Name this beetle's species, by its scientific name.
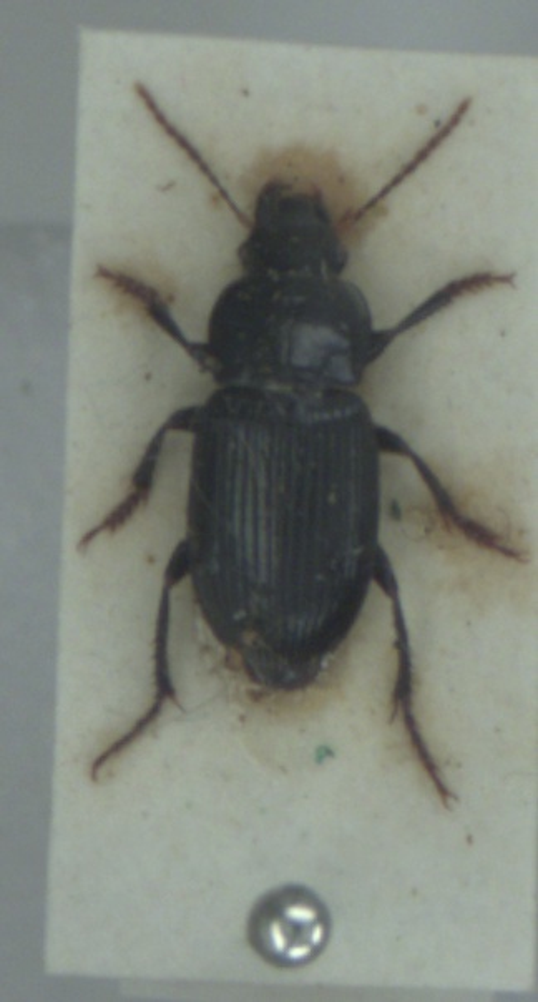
Harpalus rufipalpis
